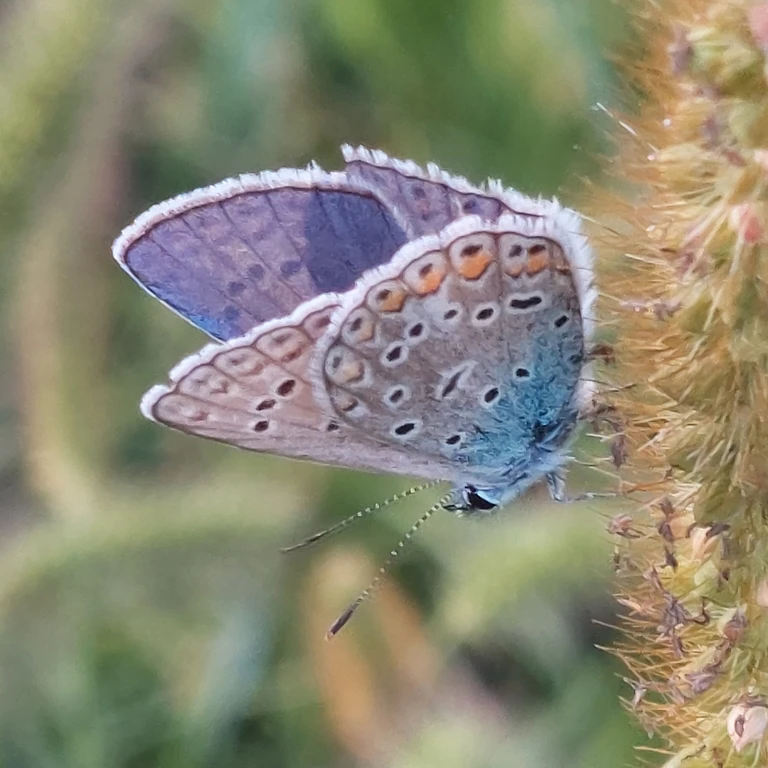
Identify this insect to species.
Polyommatus icarus
